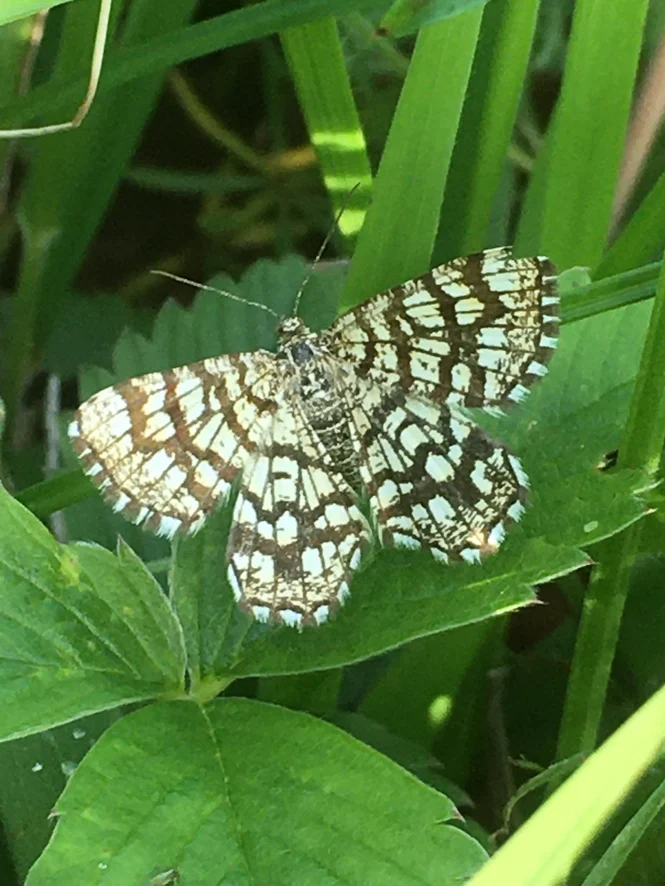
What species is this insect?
Chiasmia clathrata
